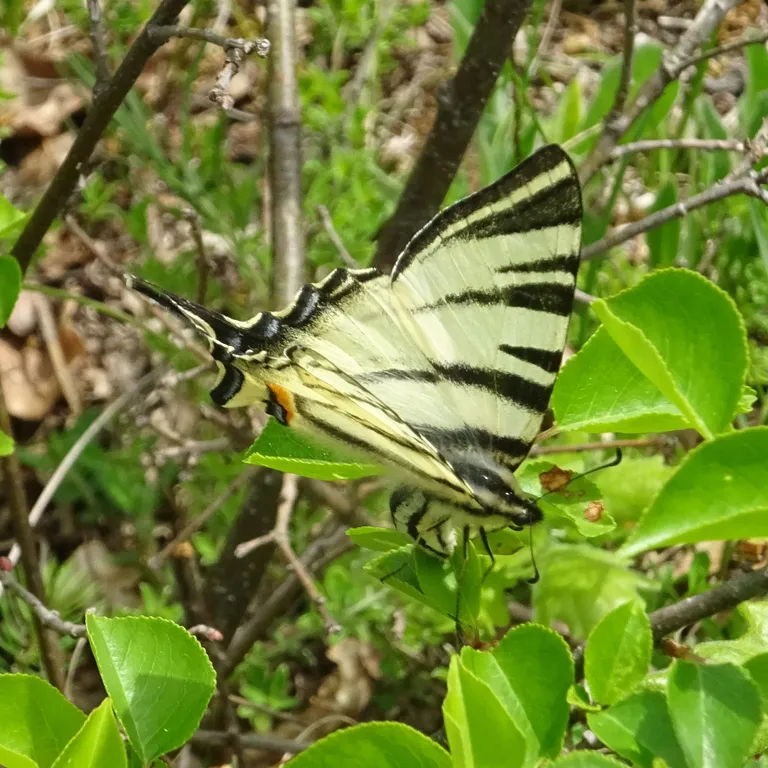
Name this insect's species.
Iphiclides podalirius
